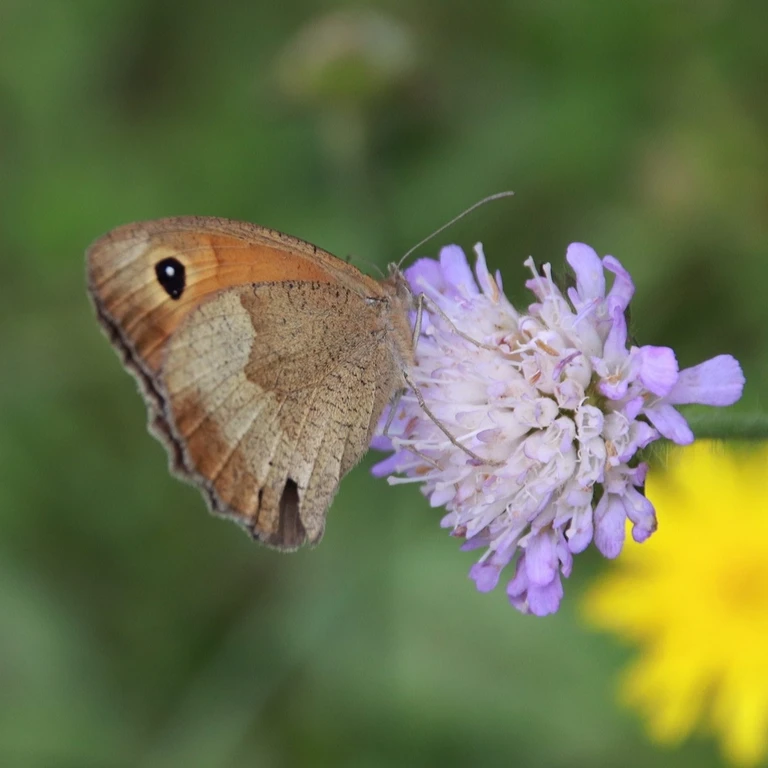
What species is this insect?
Maniola jurtina
